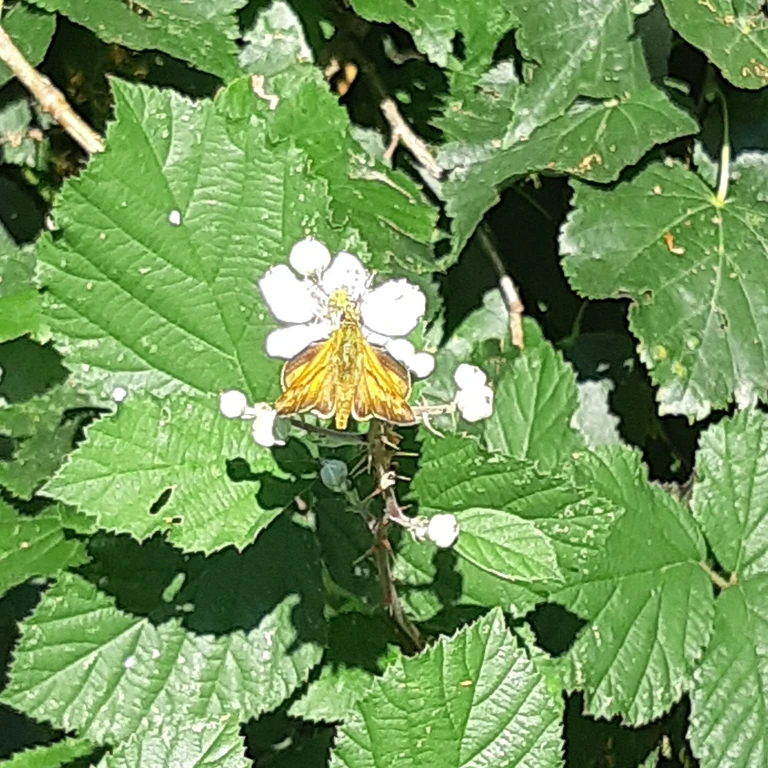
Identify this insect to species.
Ochlodes sylvanus (also Ochlodes venata)
